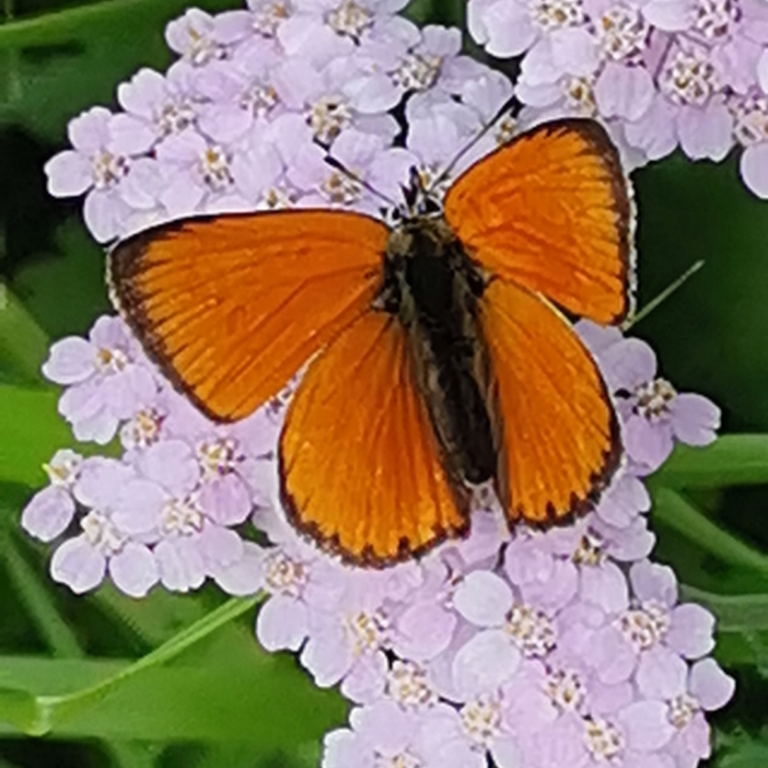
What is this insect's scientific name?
Lycaena virgaureae
